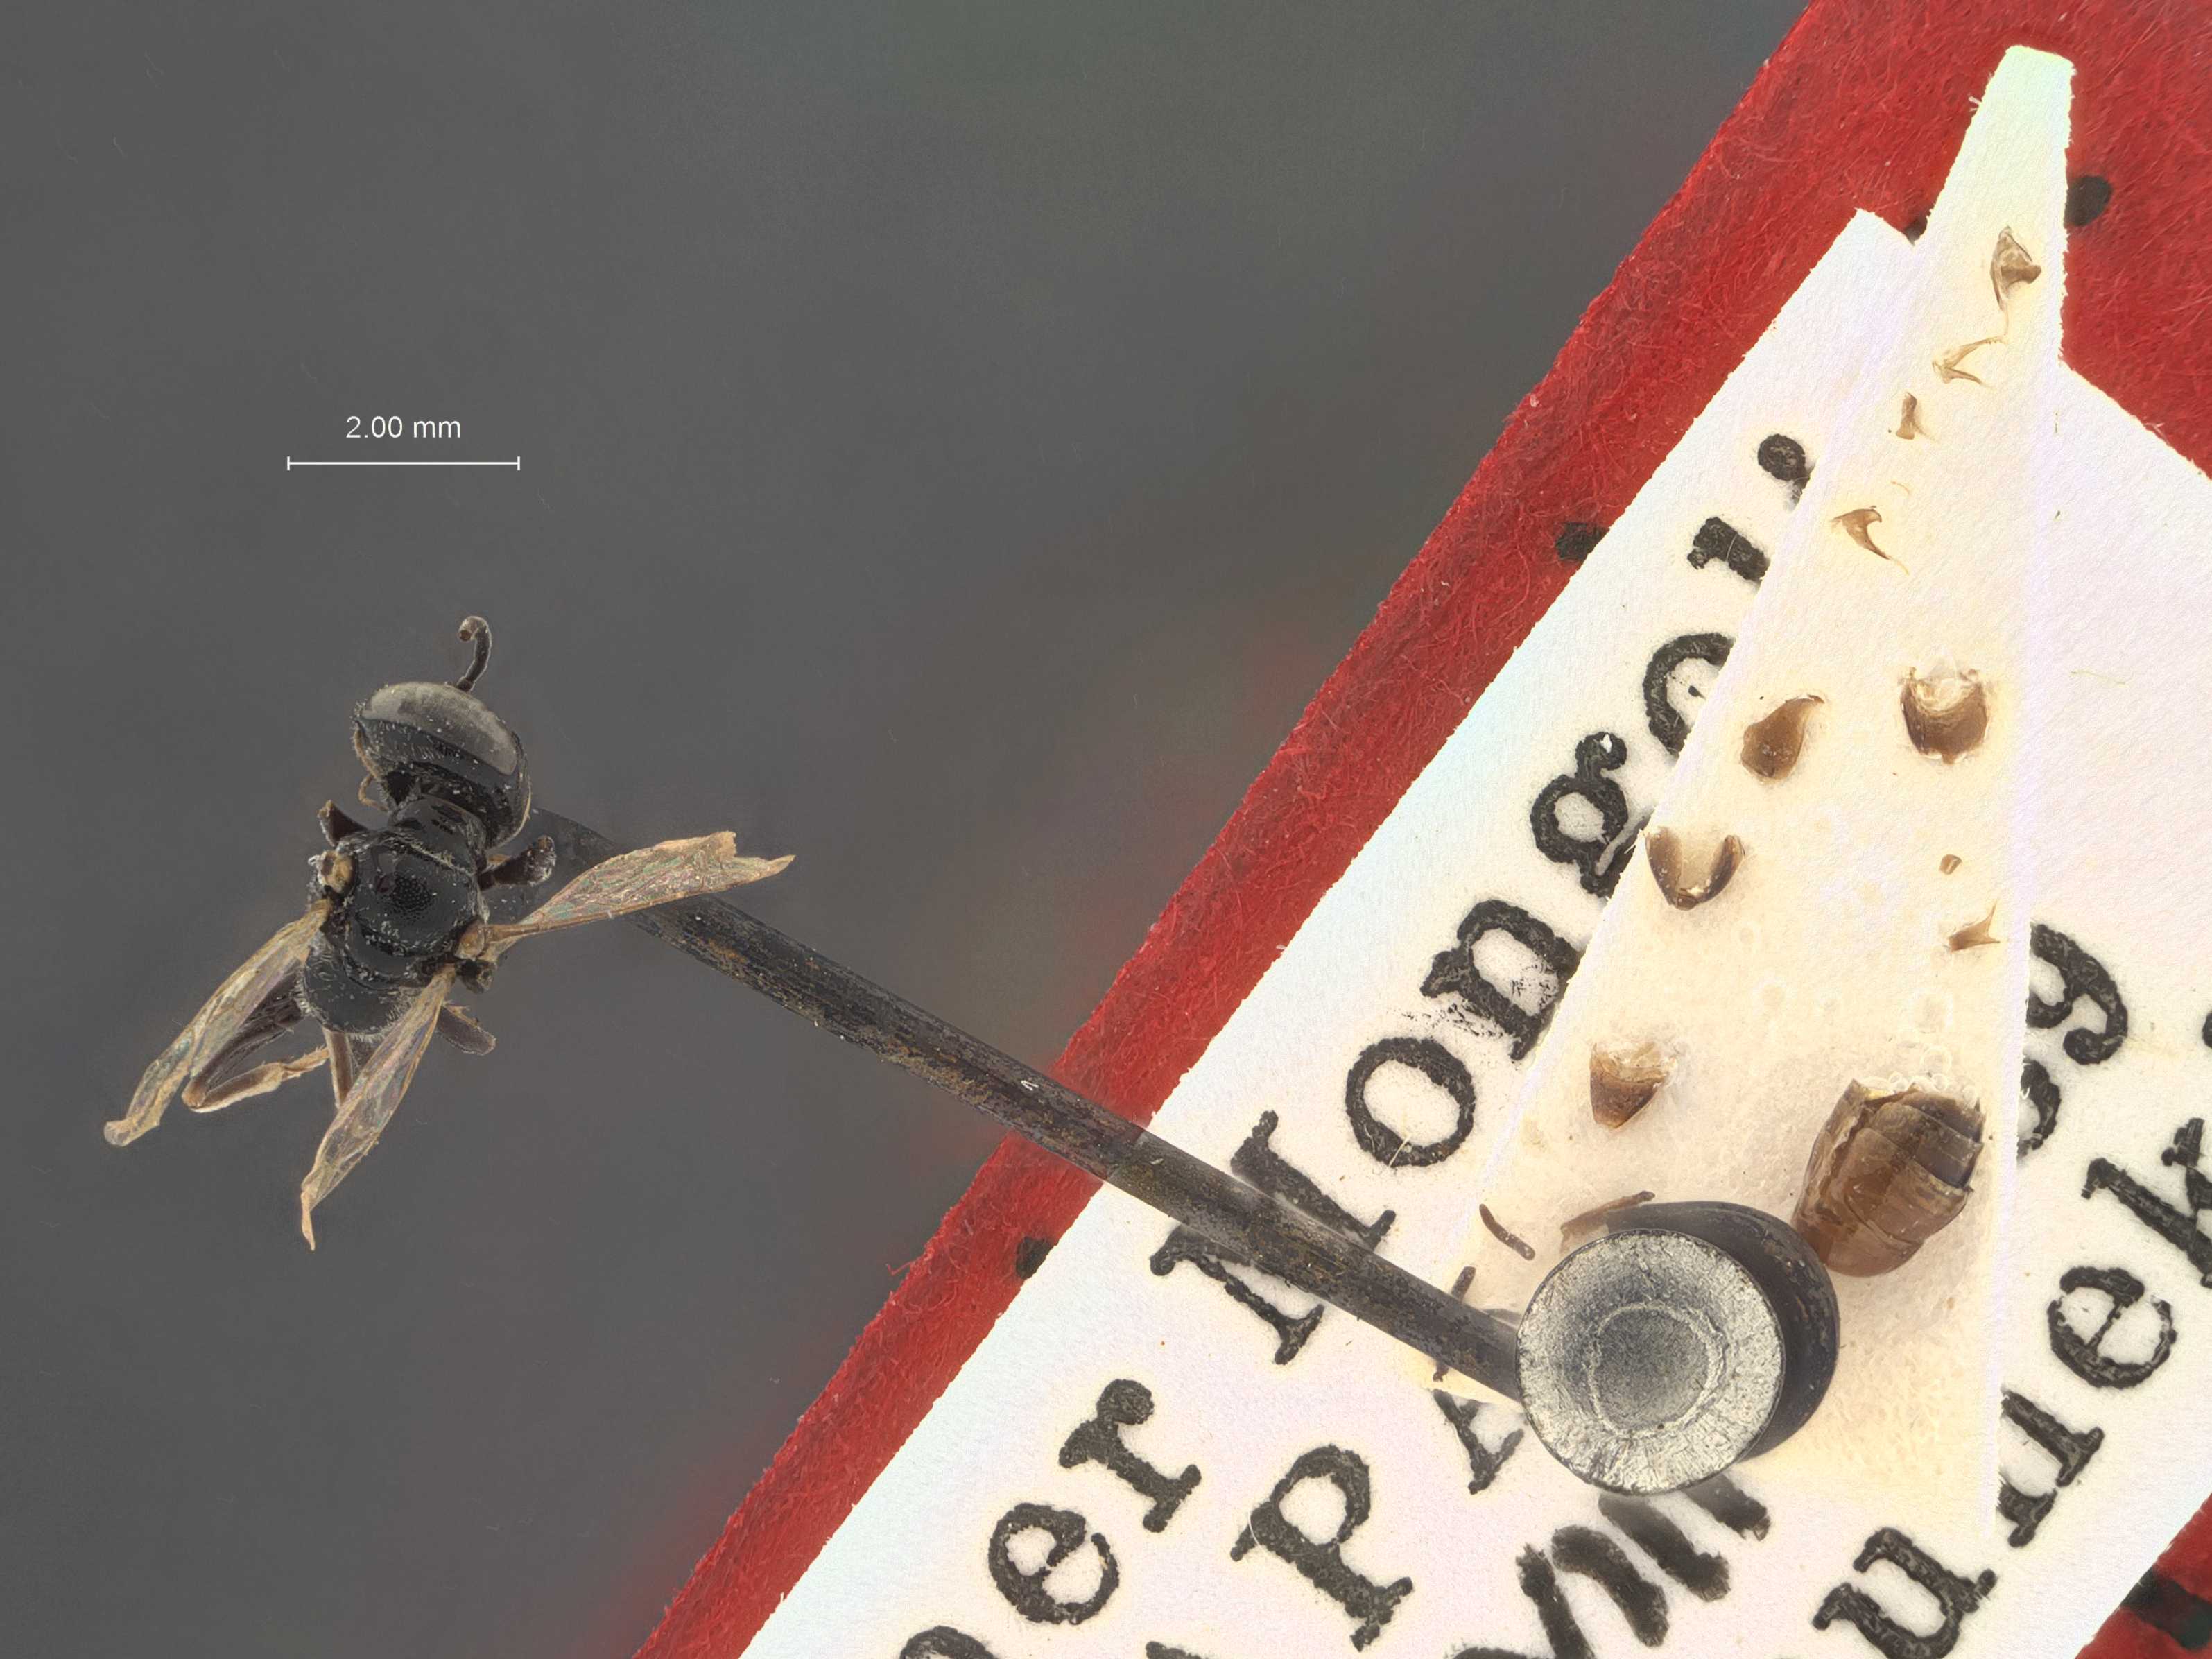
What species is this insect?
Tachysphex naranhun
